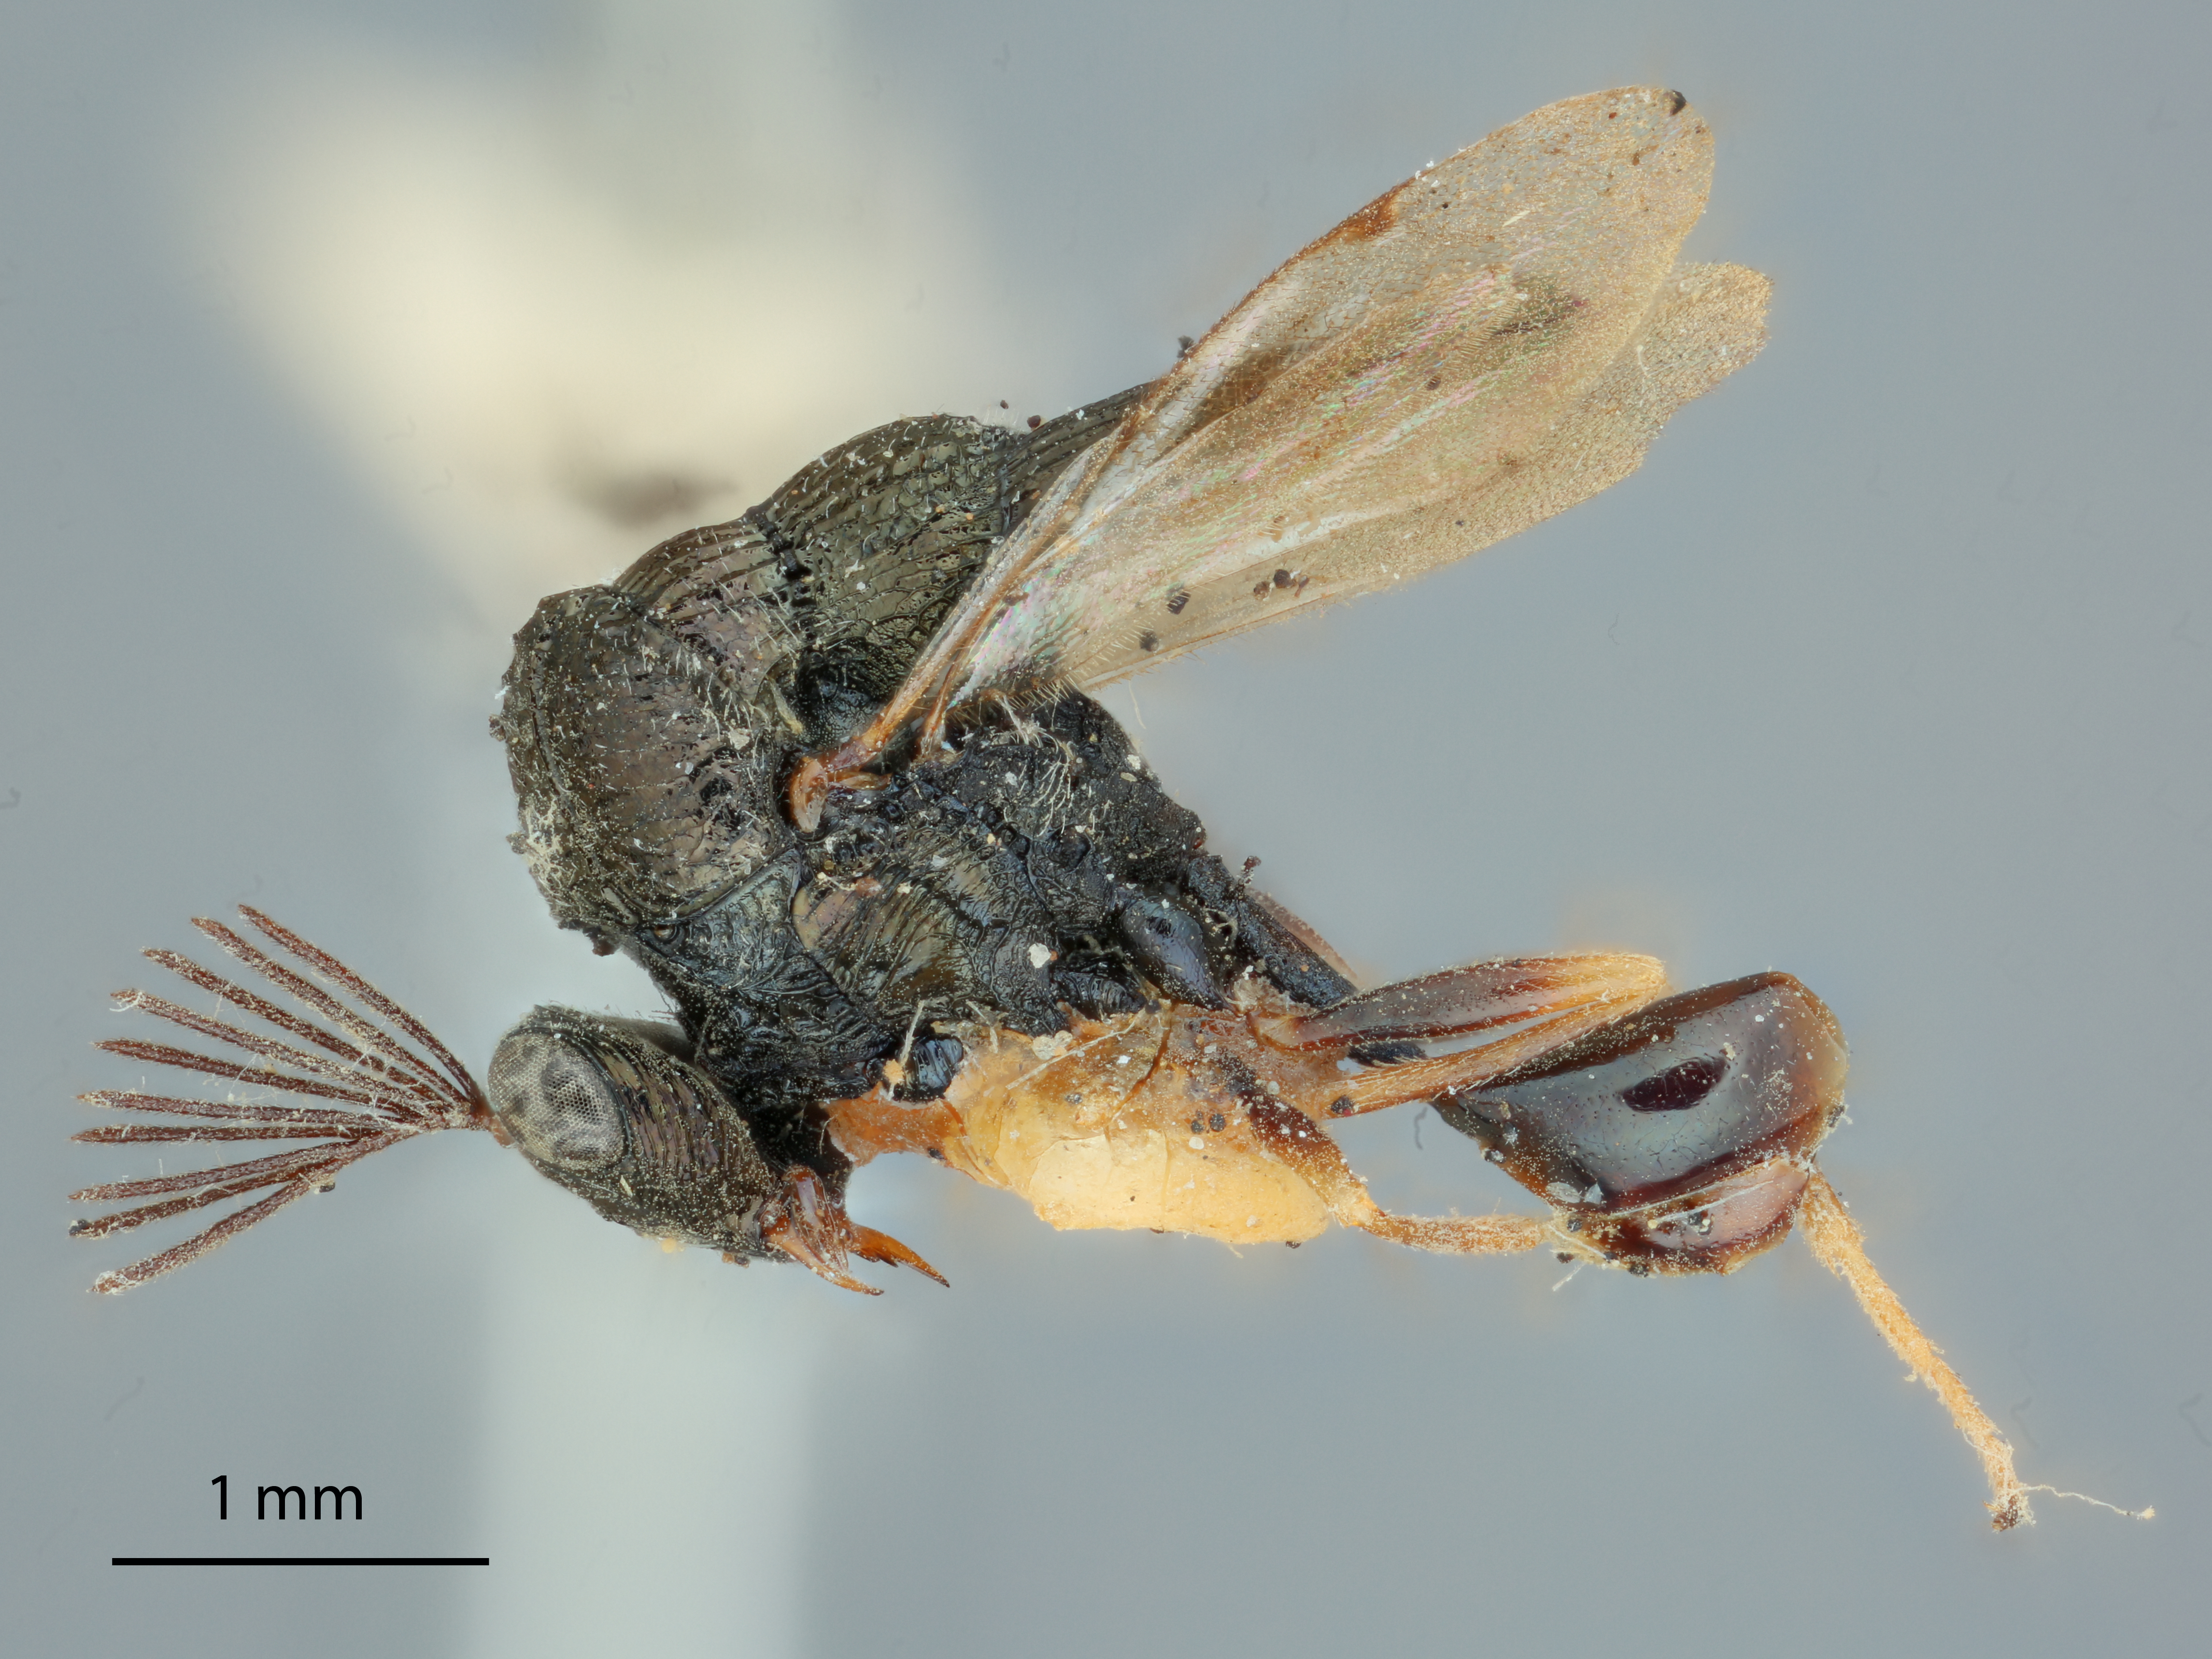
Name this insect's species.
Thoracantha floridana
